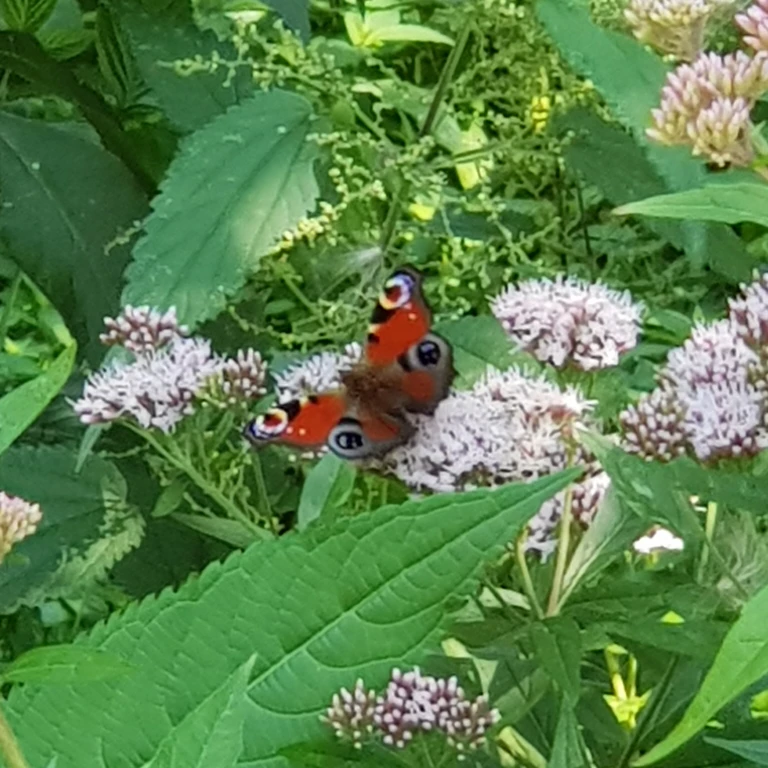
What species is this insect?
Aglais io
